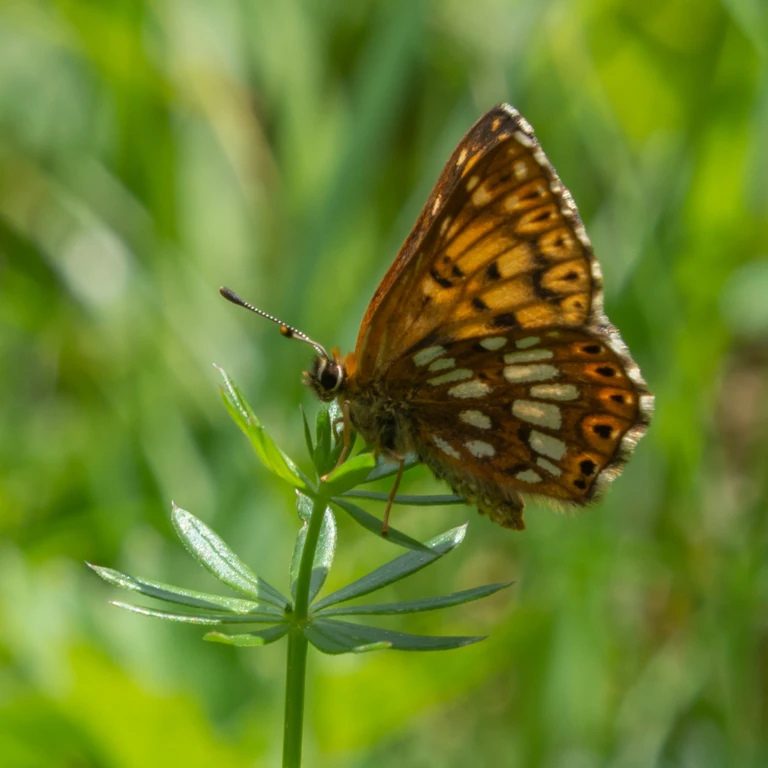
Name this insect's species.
Hamearis lucina
